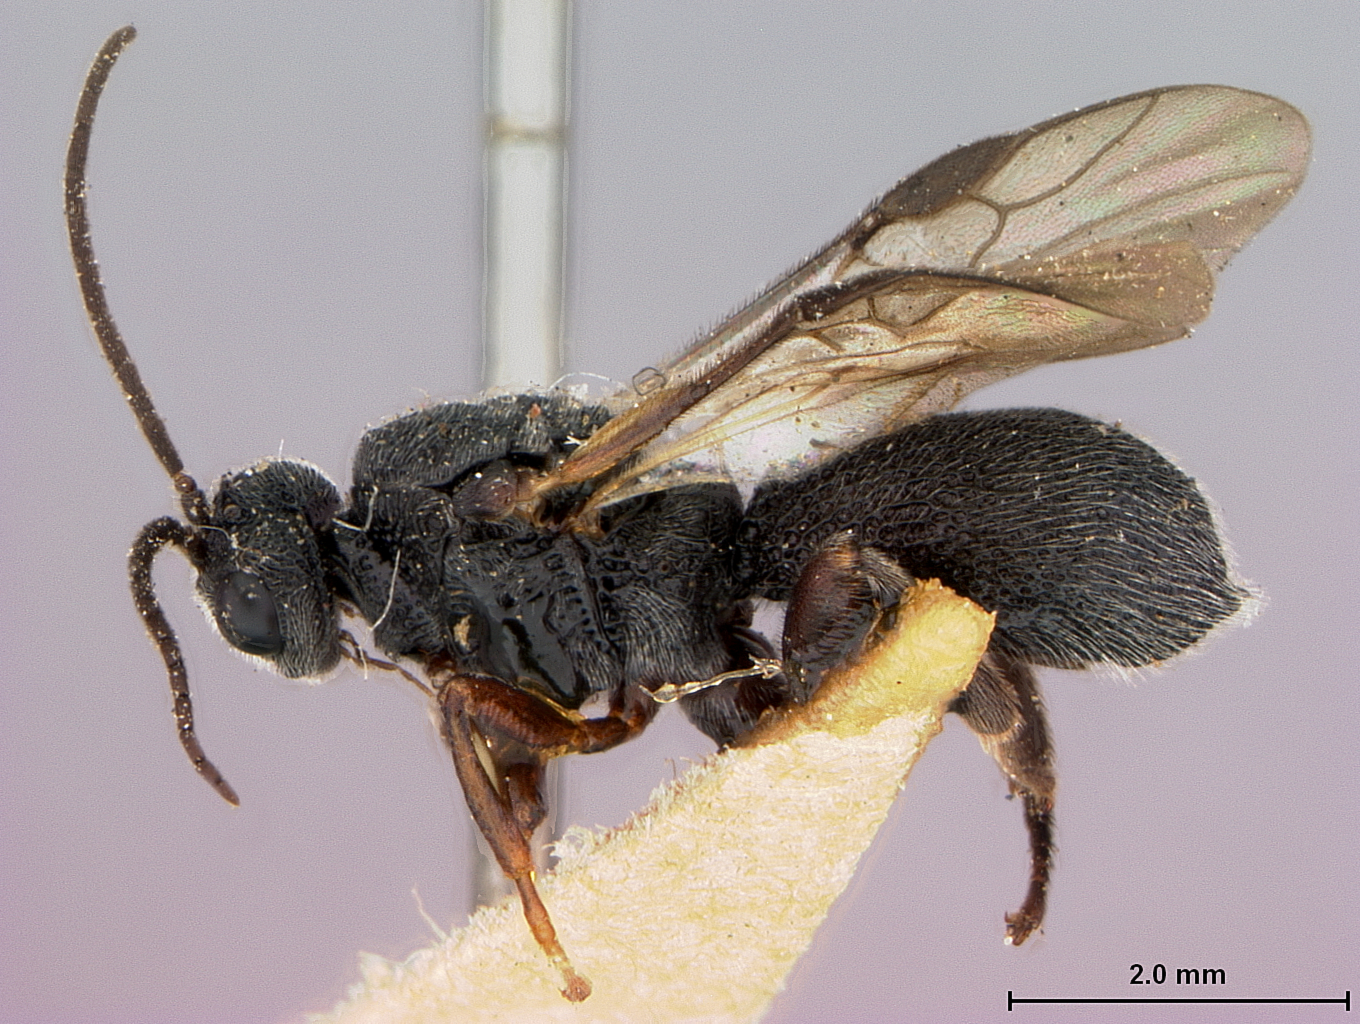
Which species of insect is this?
Urosigalphus crassisculptus
